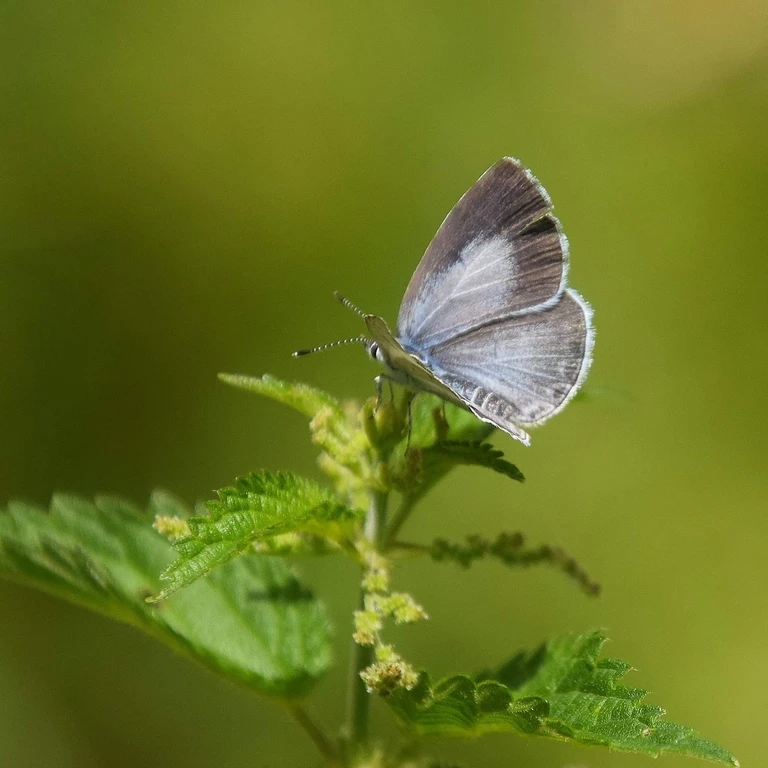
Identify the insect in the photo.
Celastrina argiolus
